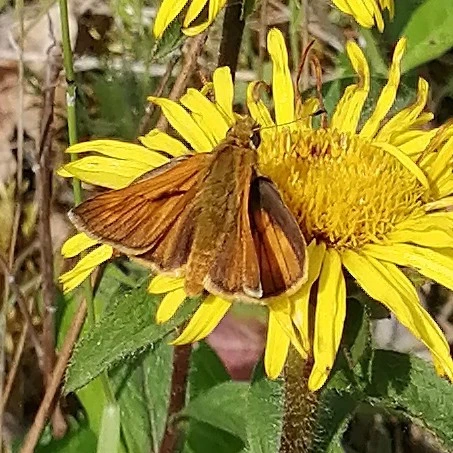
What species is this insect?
Ochlodes sylvanus (also Ochlodes venata)
